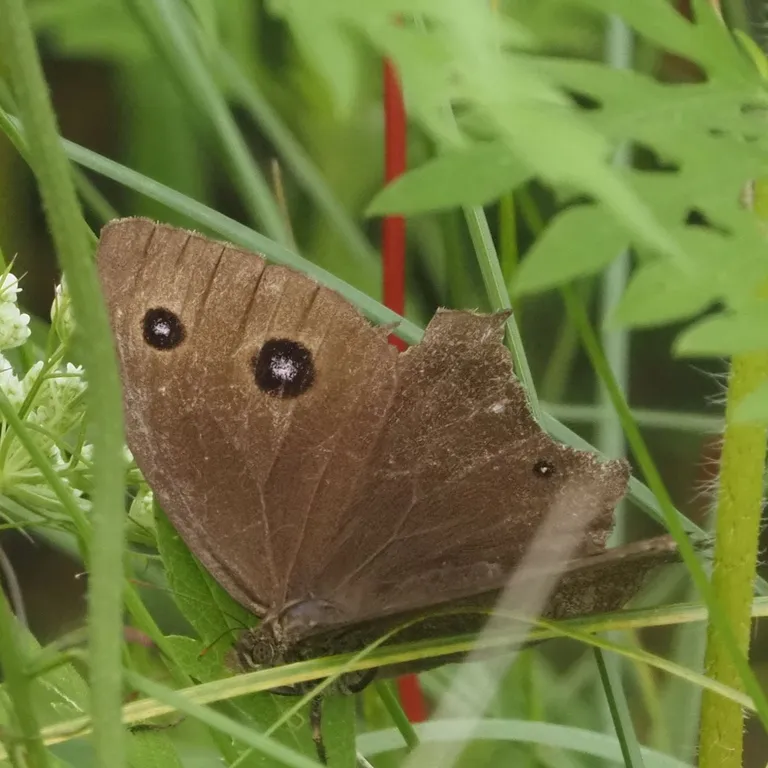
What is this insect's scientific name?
Minois dryas
